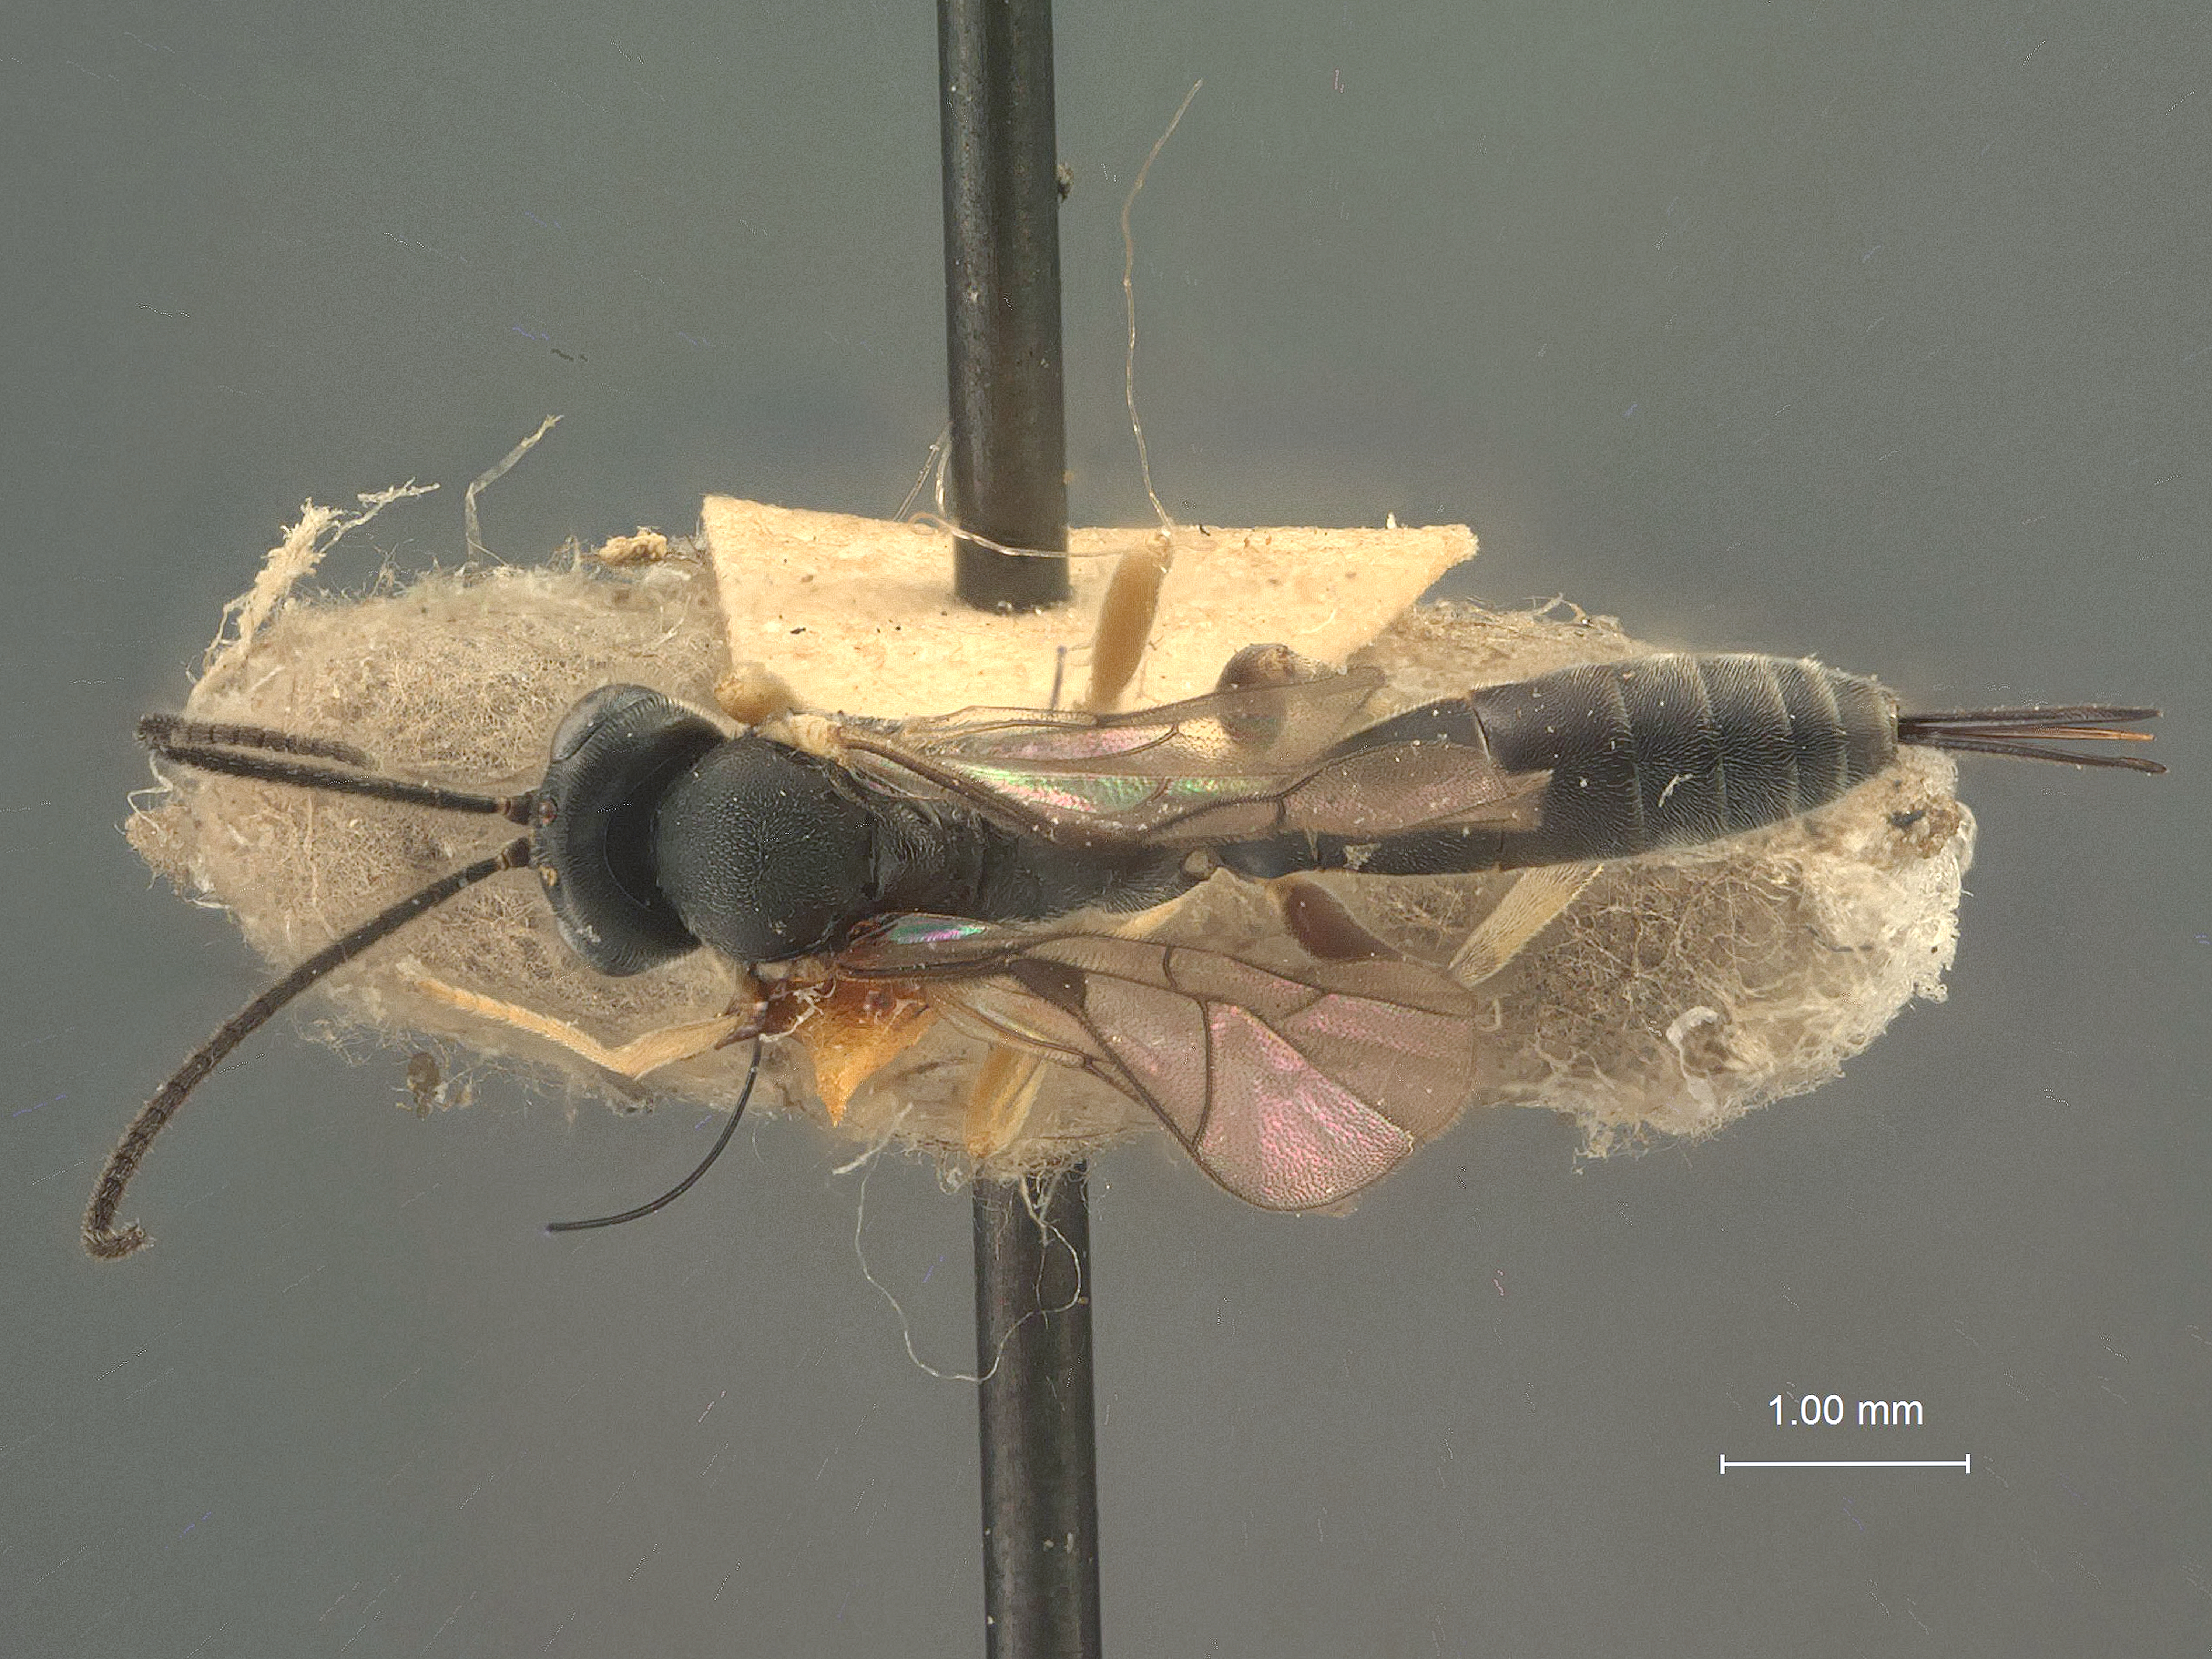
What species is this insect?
Campoplex pyraustae
